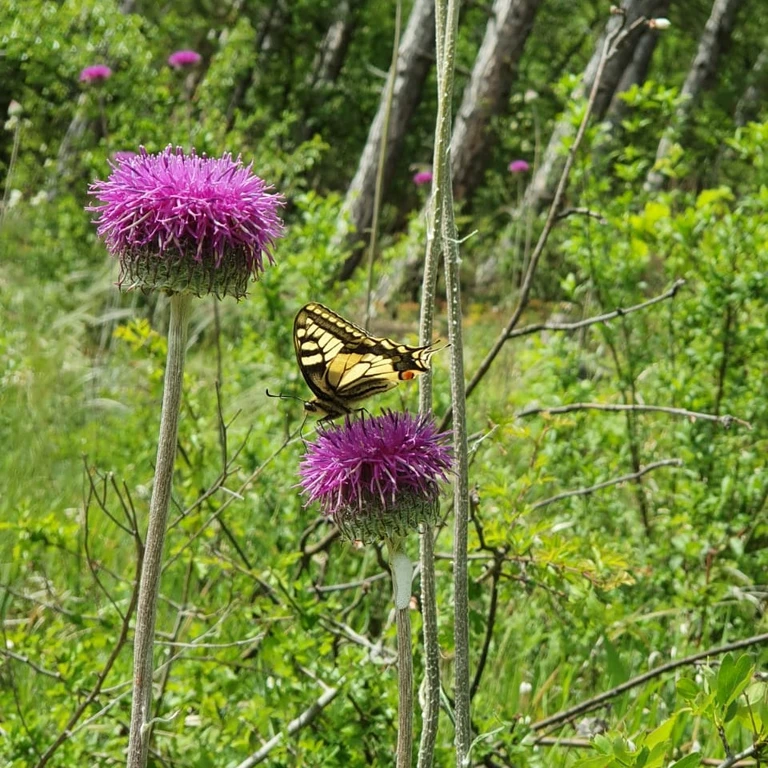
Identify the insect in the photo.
Papilio machaon
